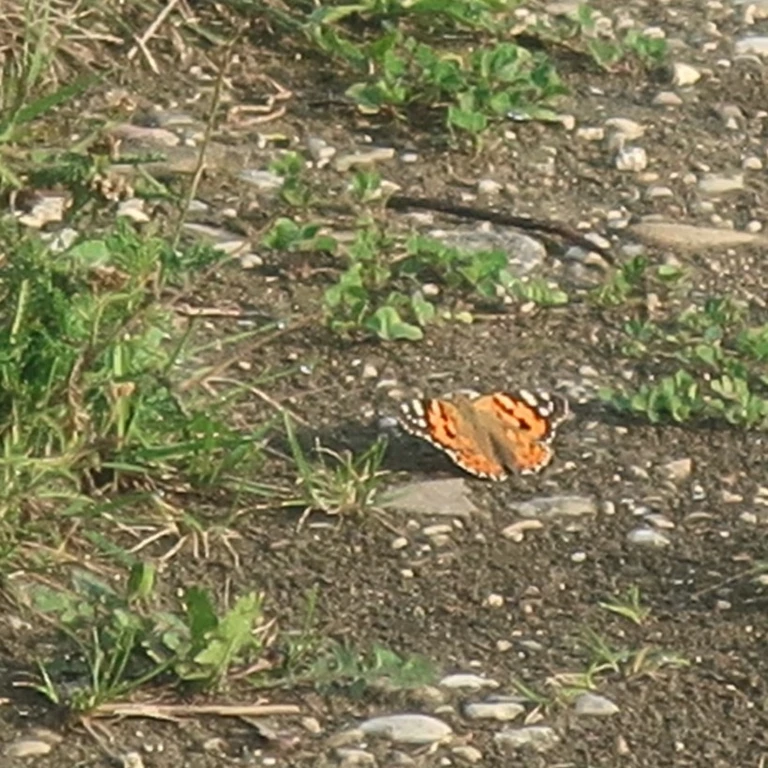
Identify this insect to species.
Vanessa cardui
